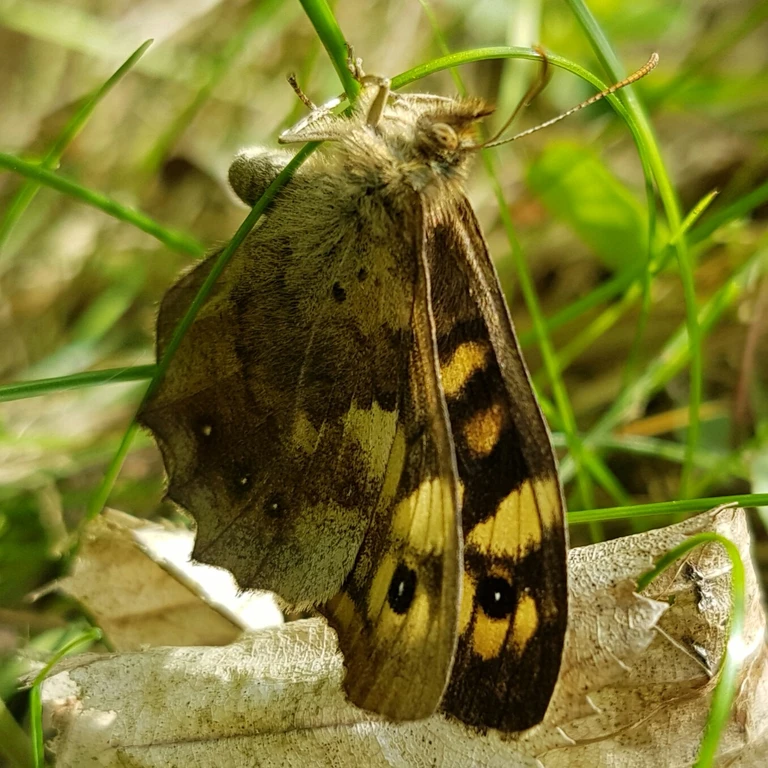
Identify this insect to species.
Pararge aegeria
